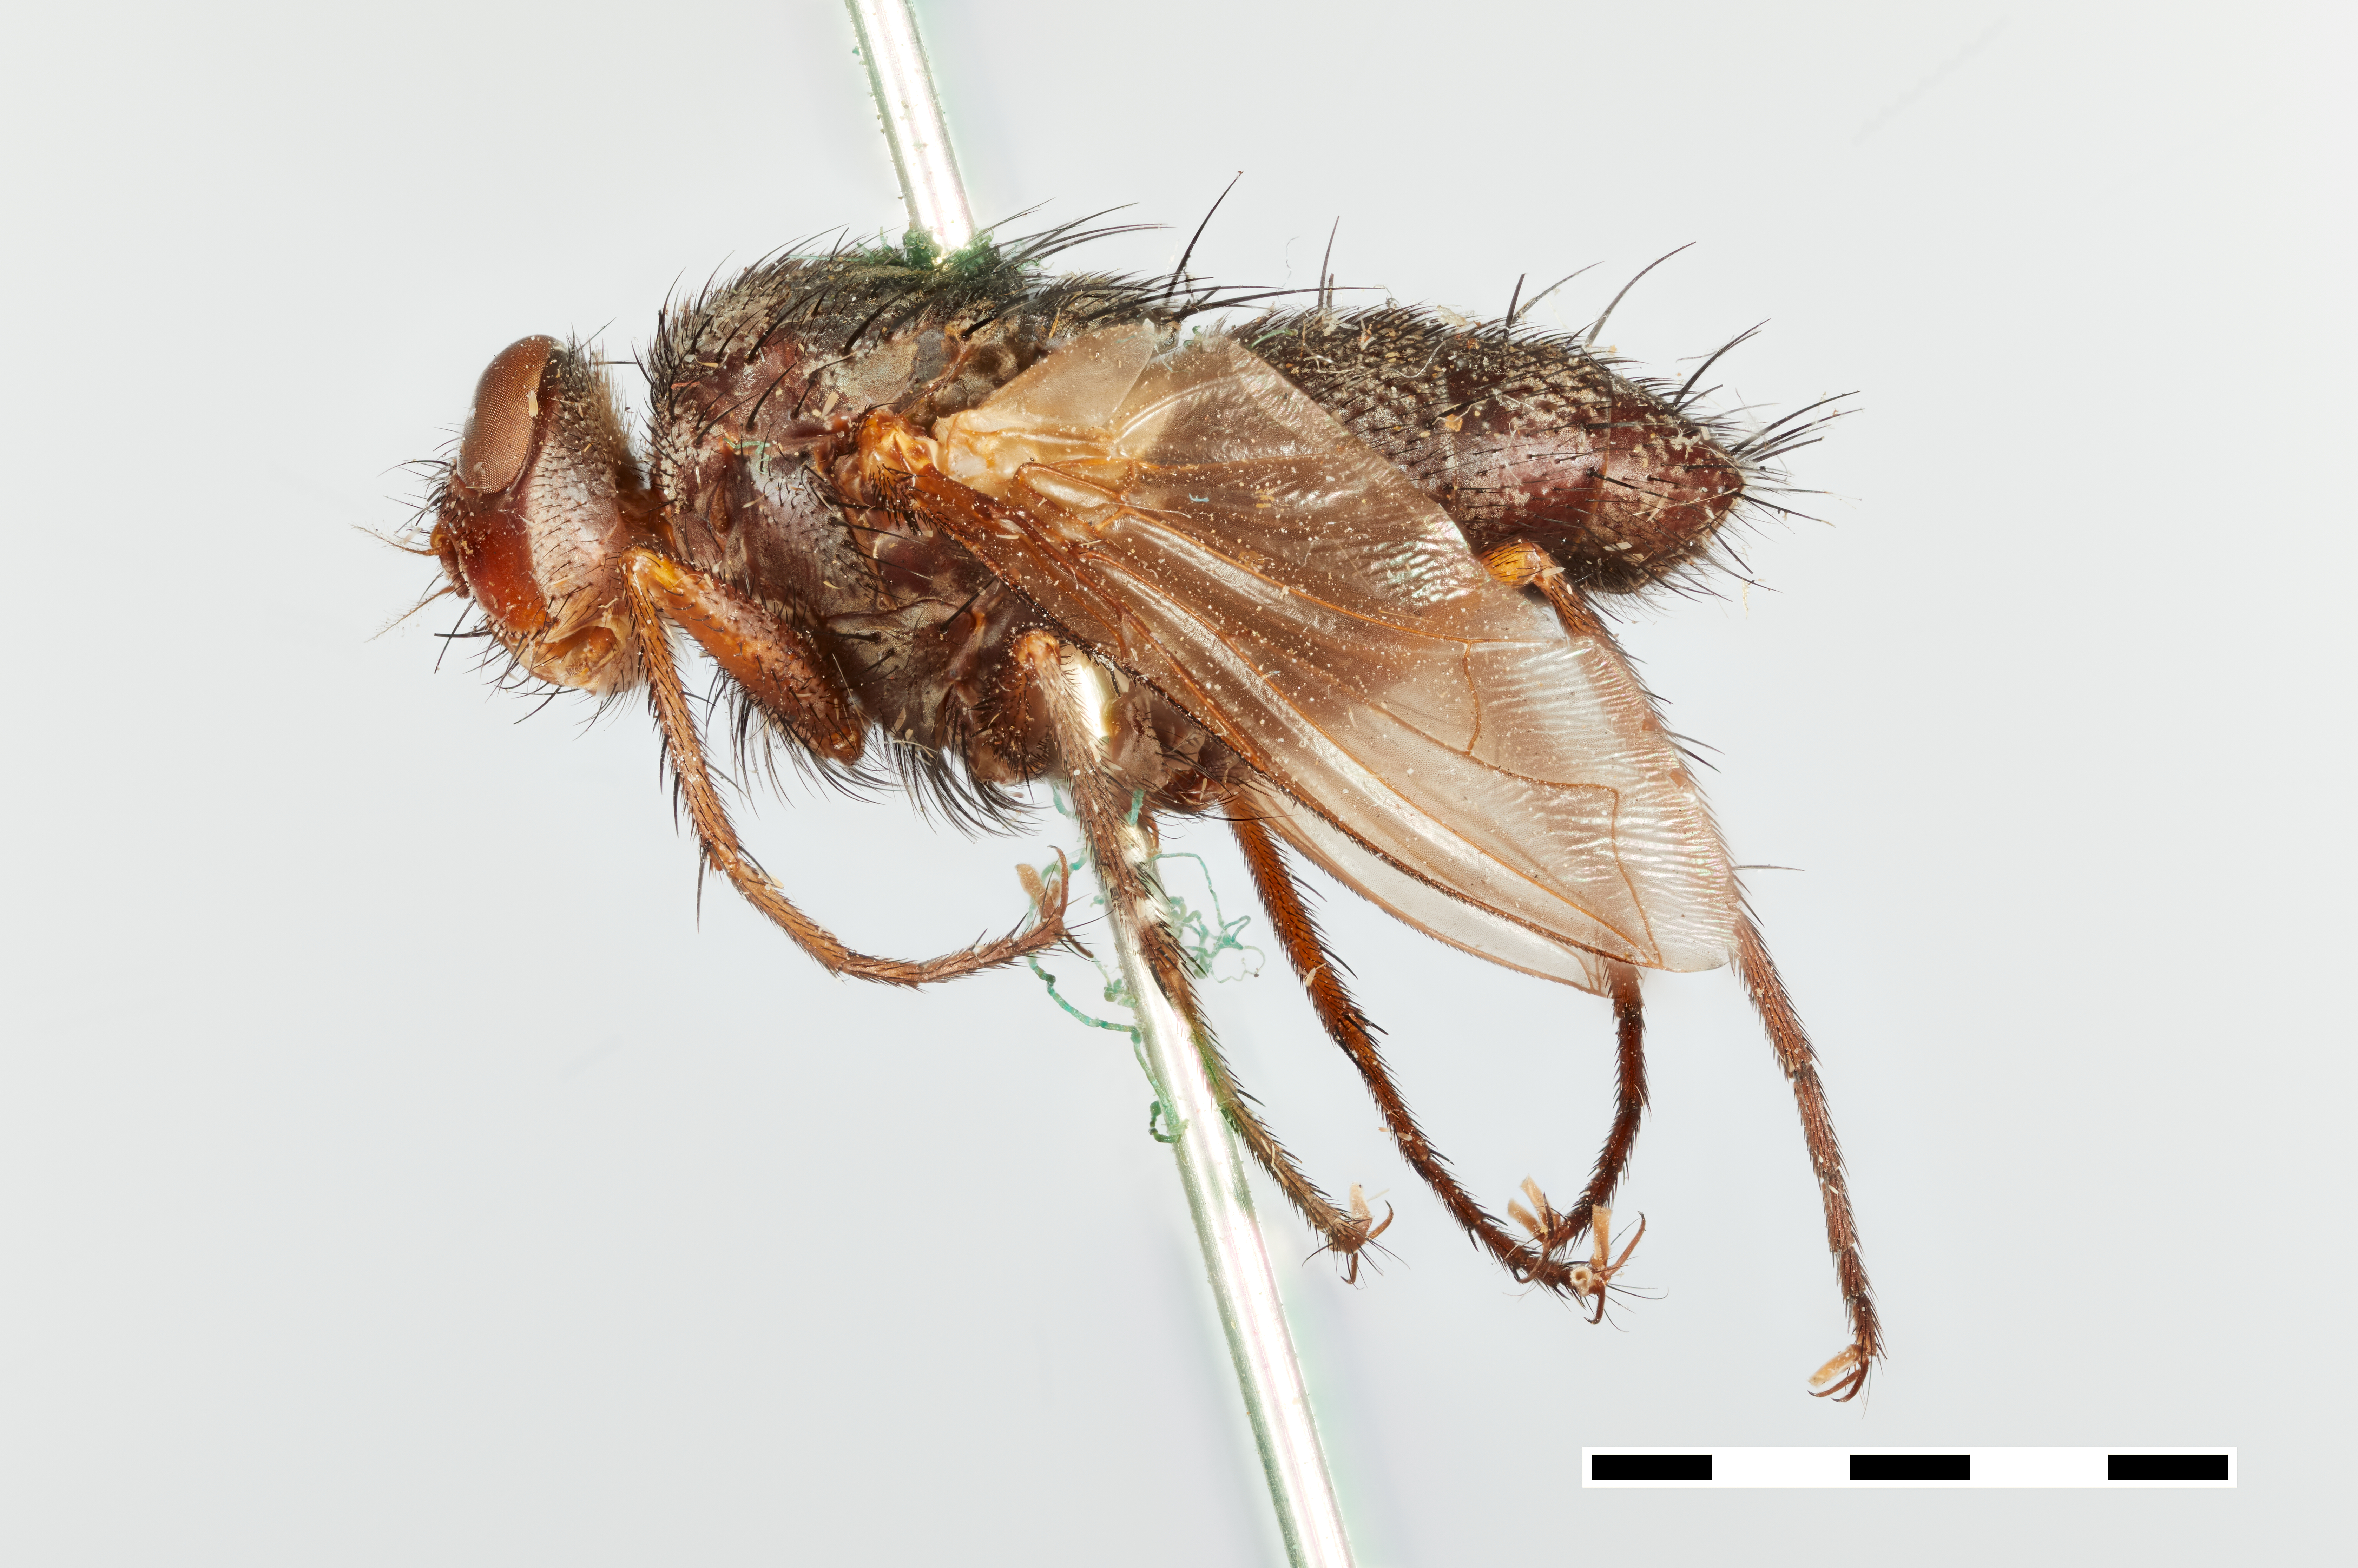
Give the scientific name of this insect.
Megaparia opaca
